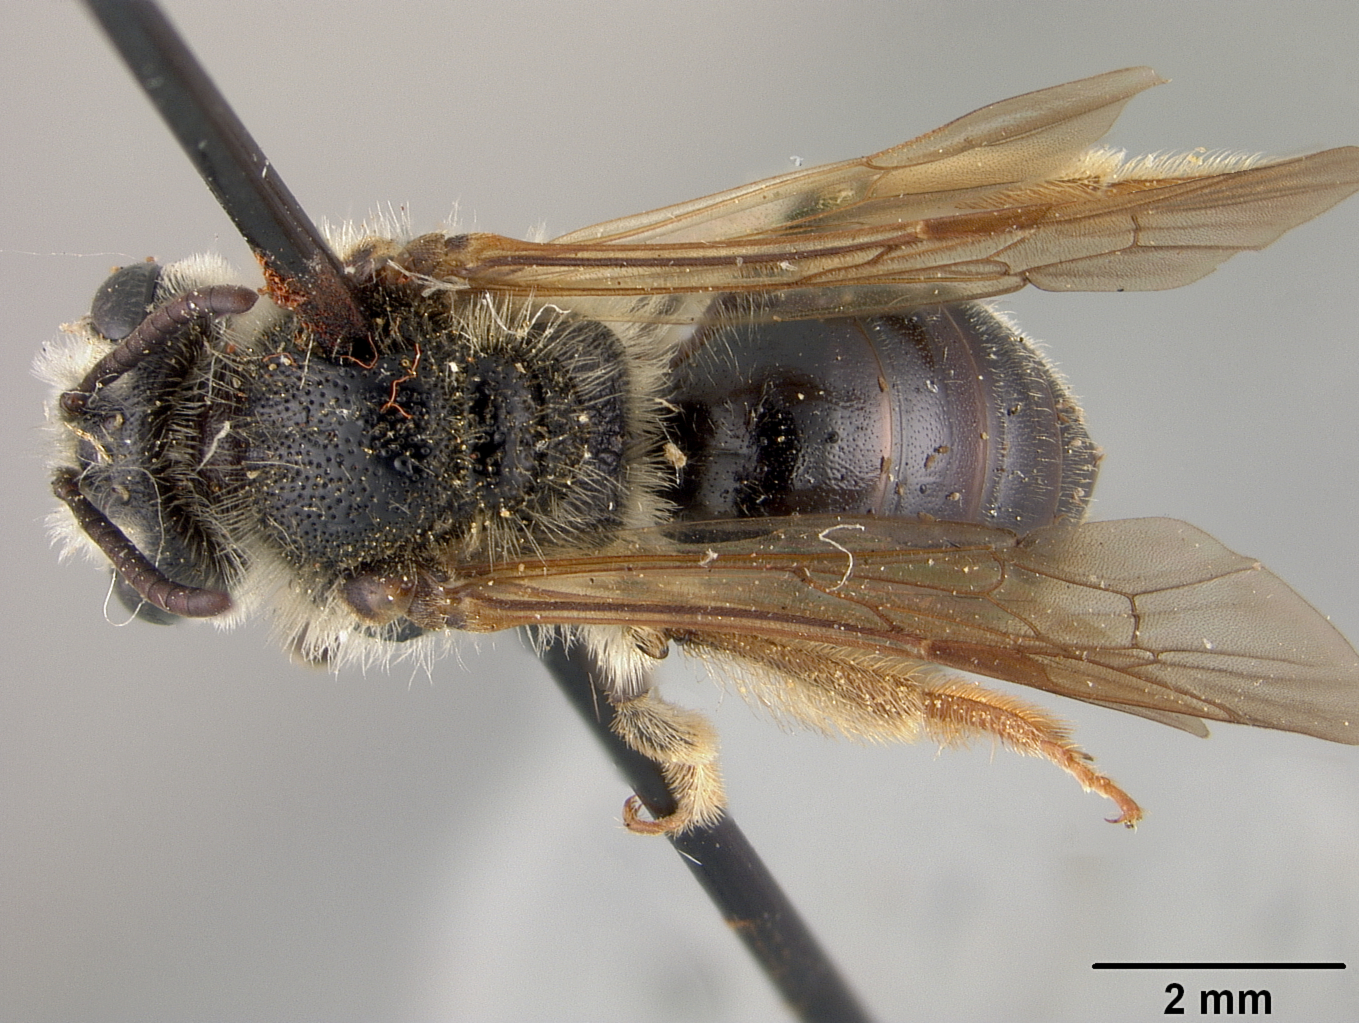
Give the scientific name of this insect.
Andrena arenakensis
